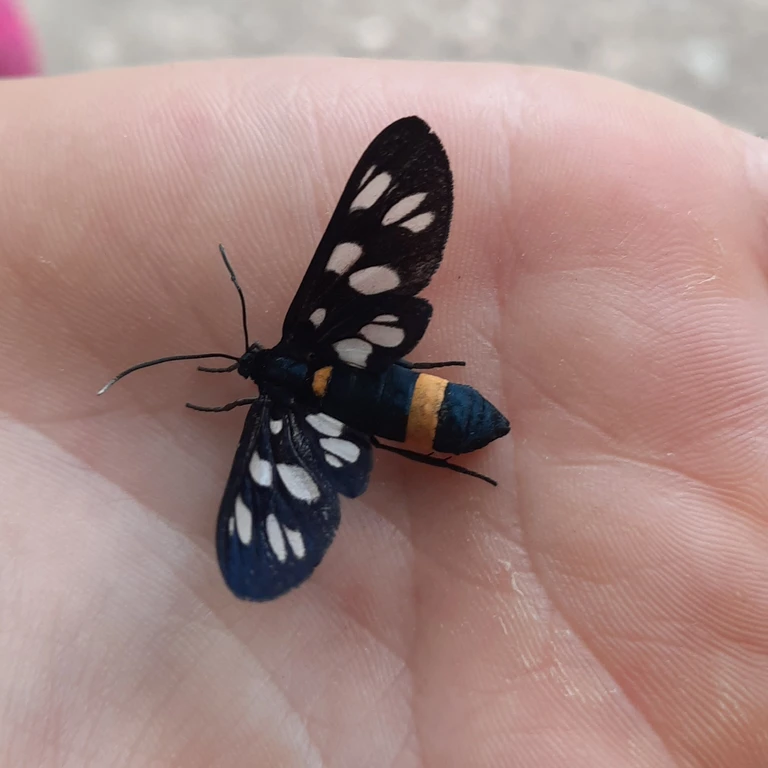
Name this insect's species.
Amata phegea
